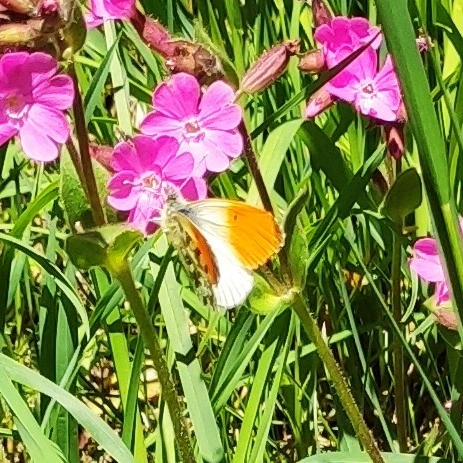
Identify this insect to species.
Anthocharis cardamines
